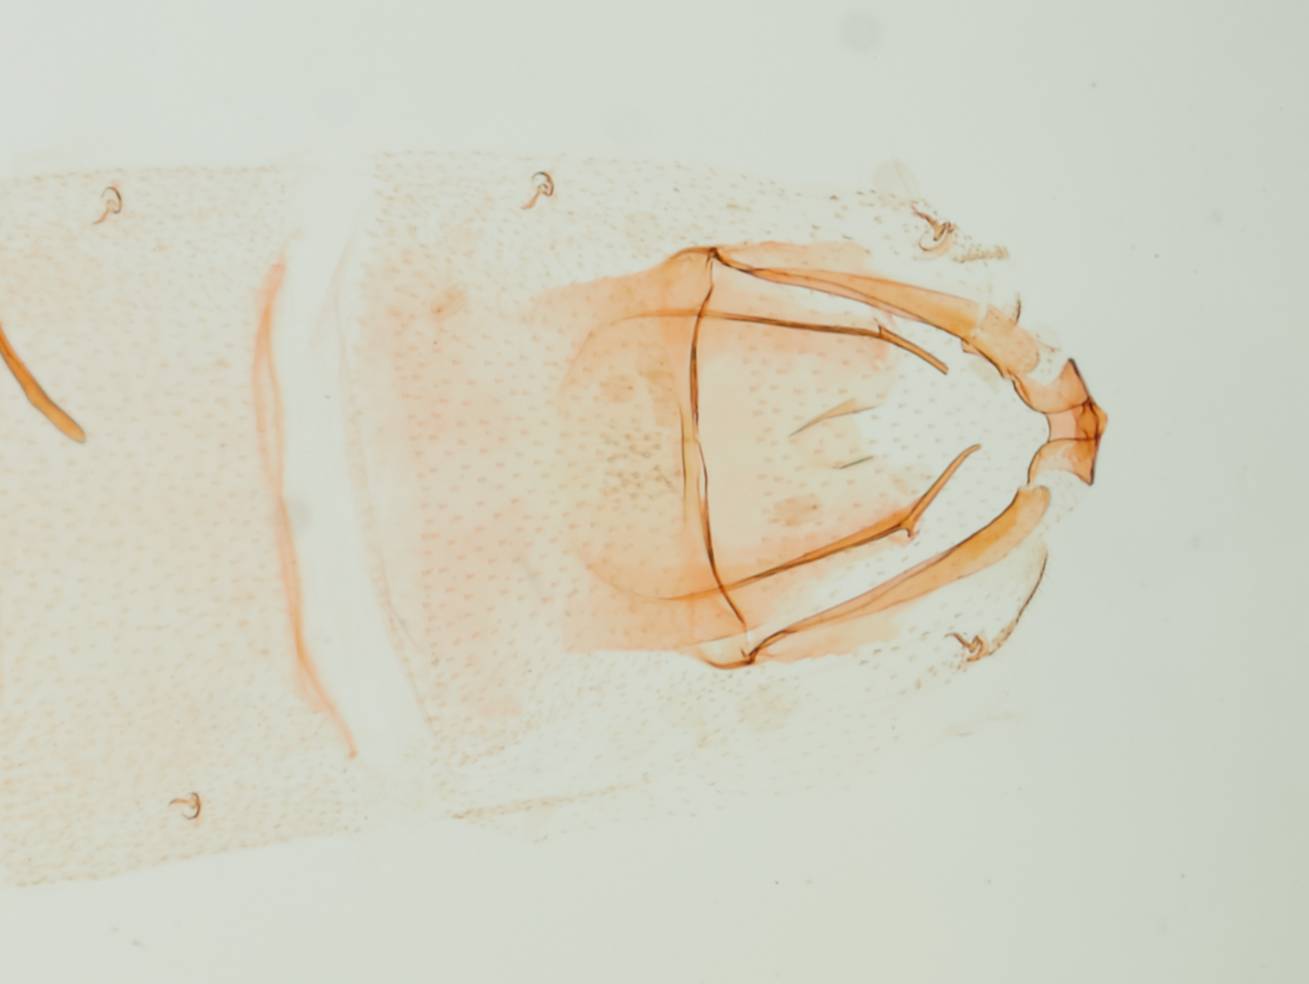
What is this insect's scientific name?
Chionodes rhombus
